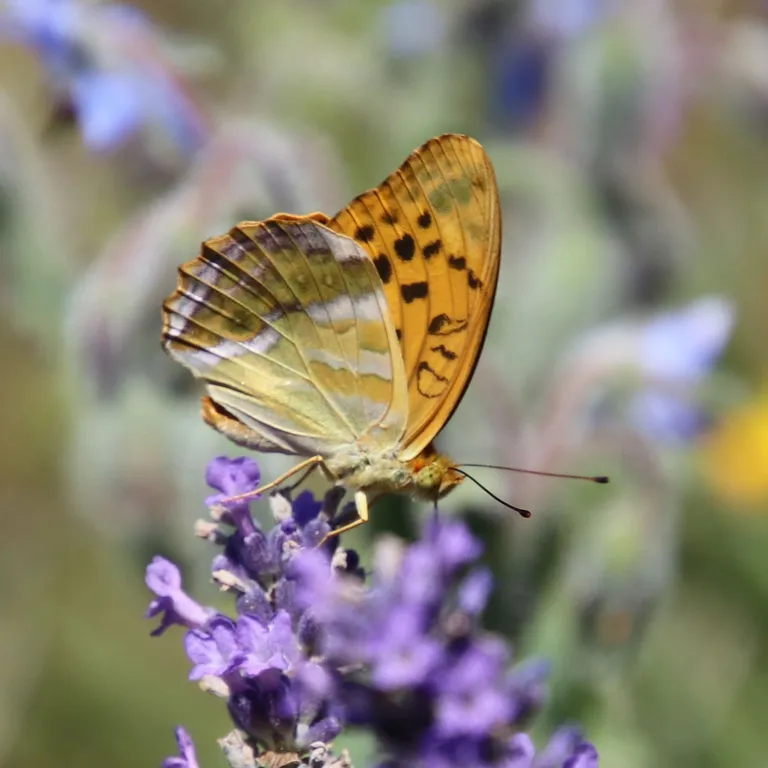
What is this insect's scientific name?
Argynnis paphia
